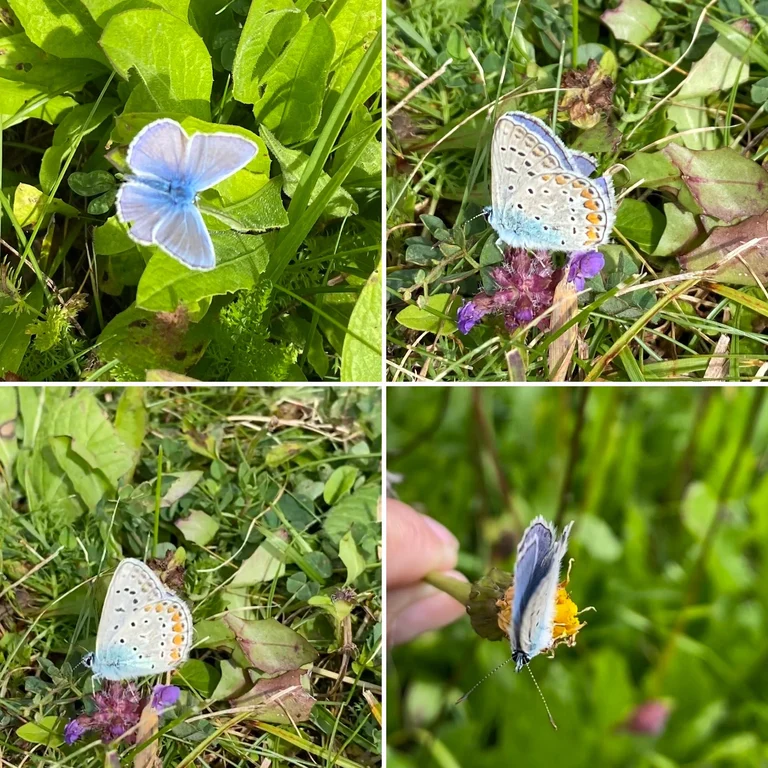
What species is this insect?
Polyommatus icarus
